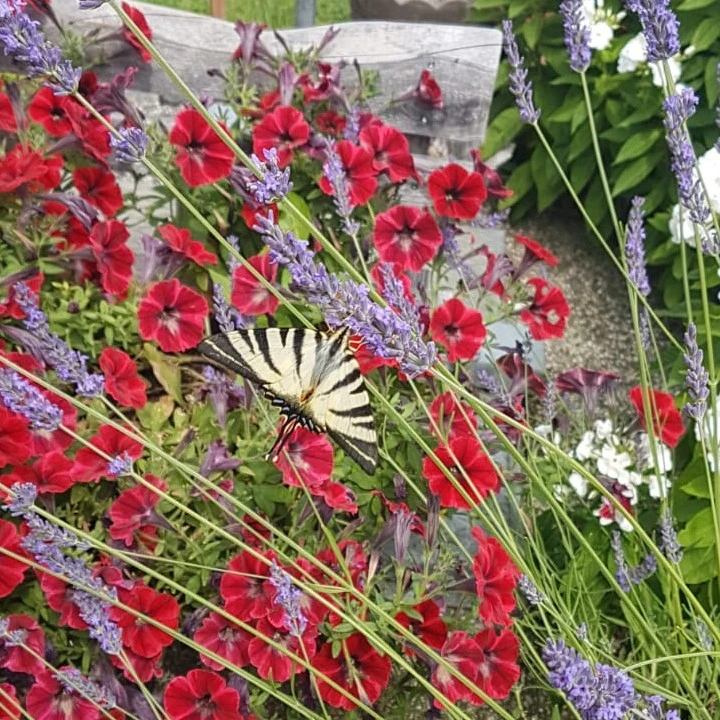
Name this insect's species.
Iphiclides podalirius
